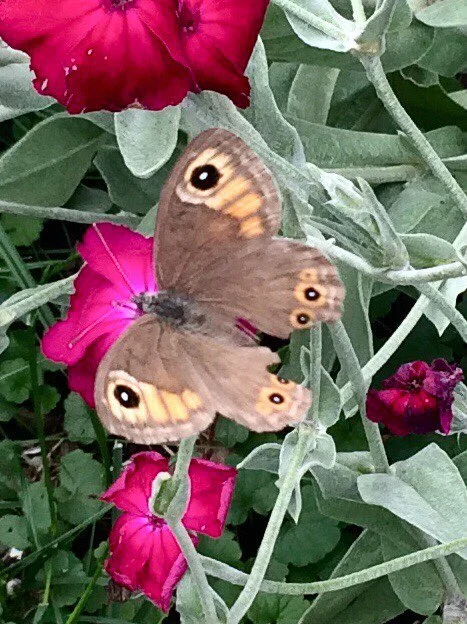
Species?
Lasiommata maera (also Pararge maera)
